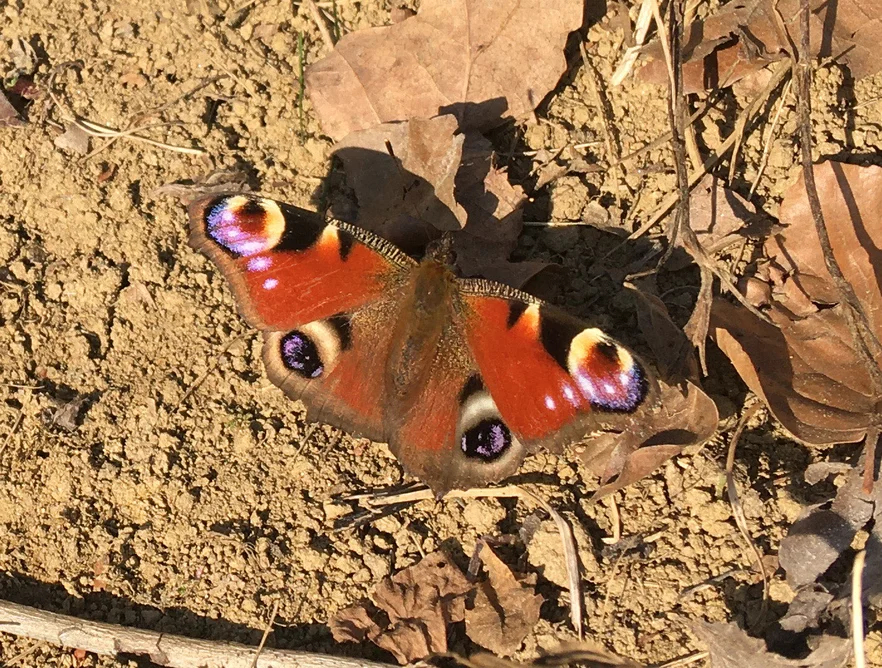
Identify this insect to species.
Aglais io
